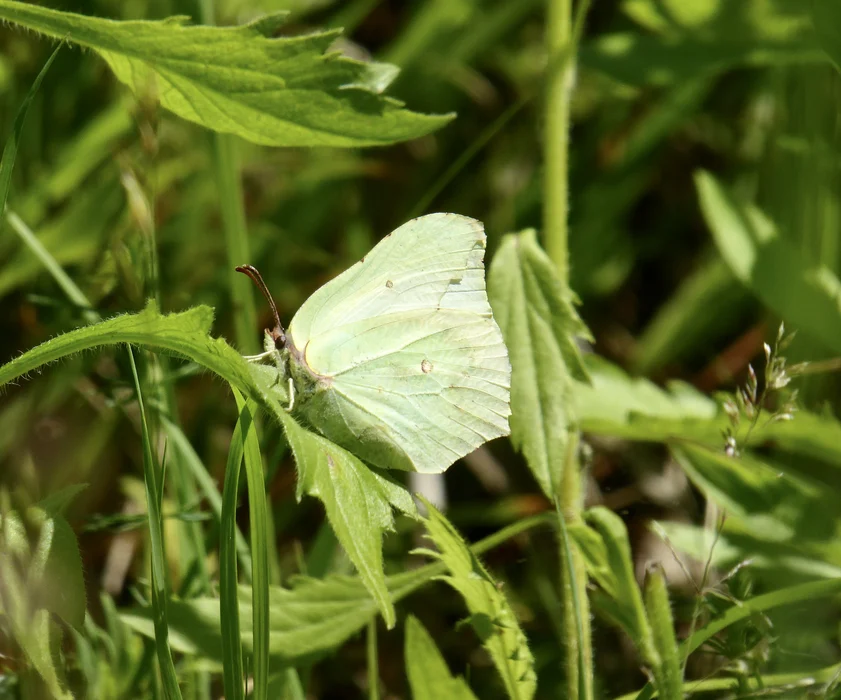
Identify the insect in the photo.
Gonepteryx rhamni
